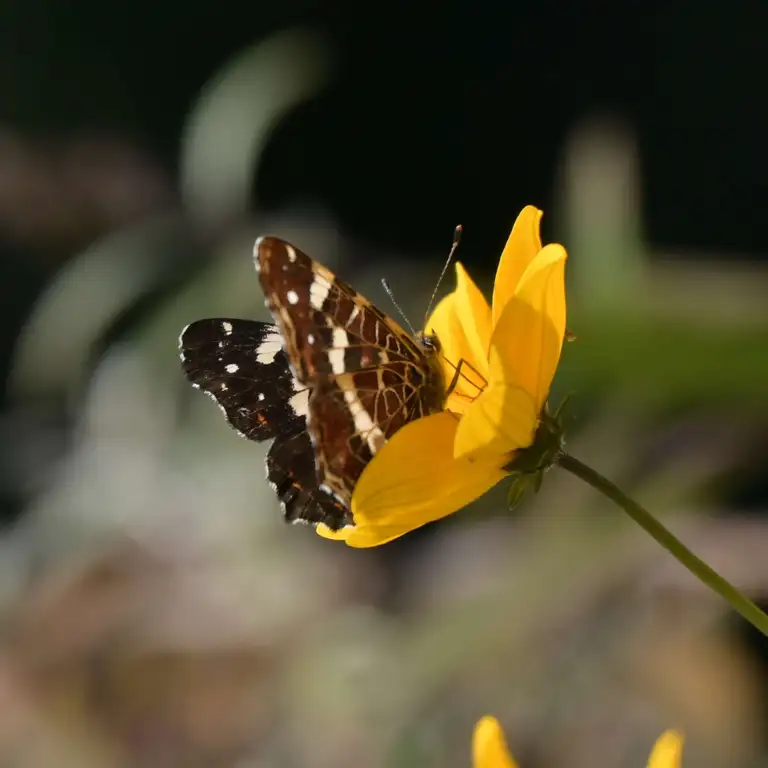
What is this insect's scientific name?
Araschnia levana
